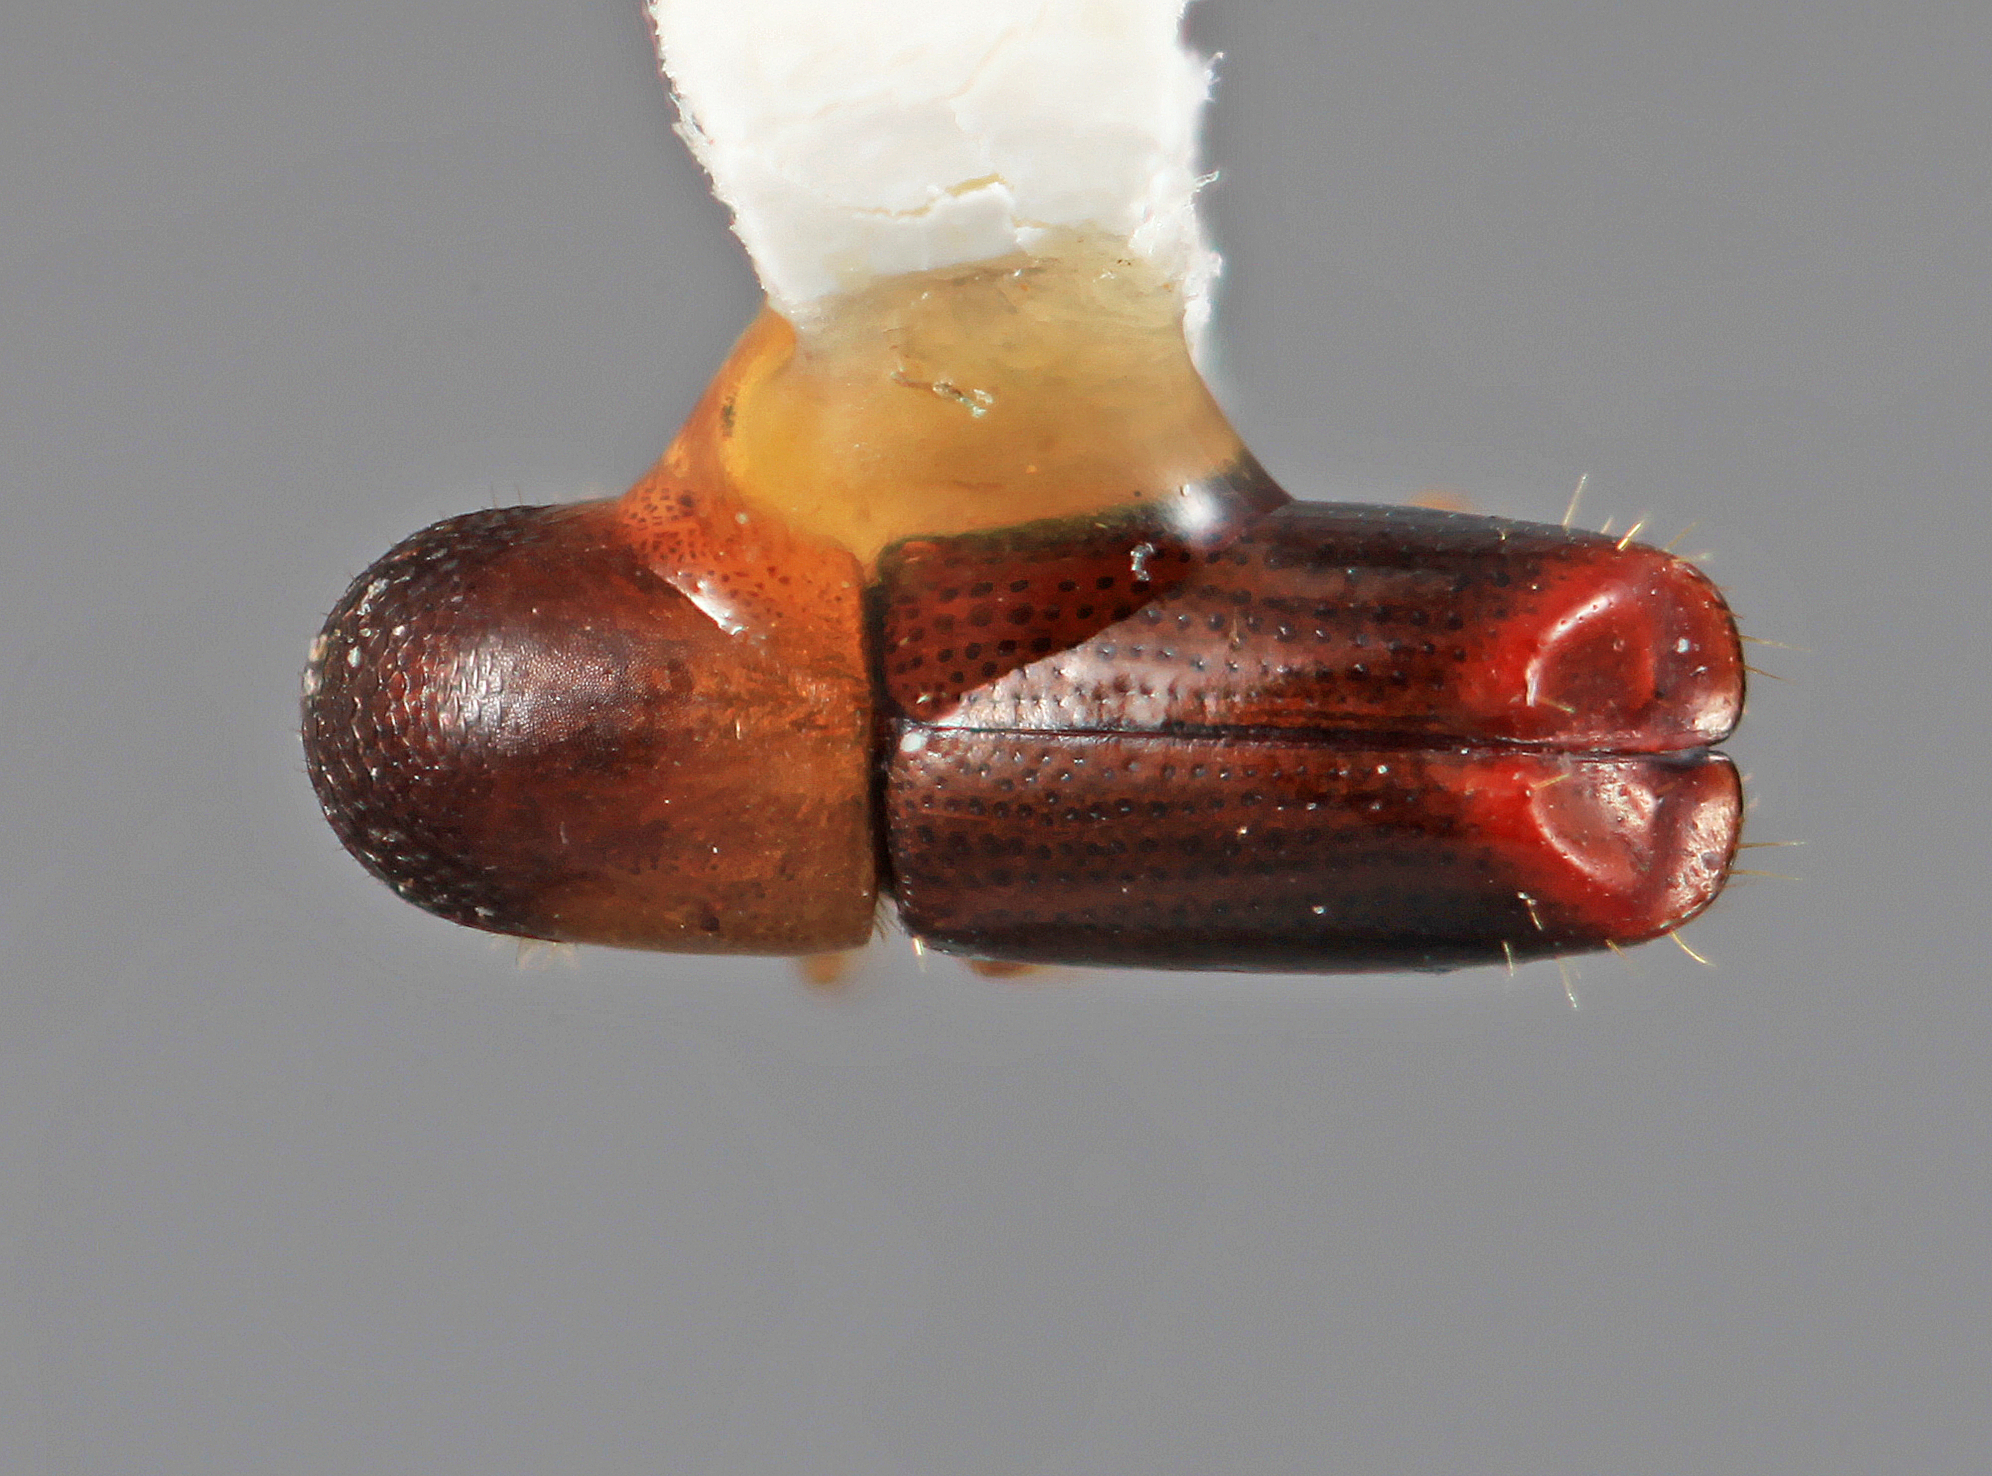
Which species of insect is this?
Amphicranus micans
